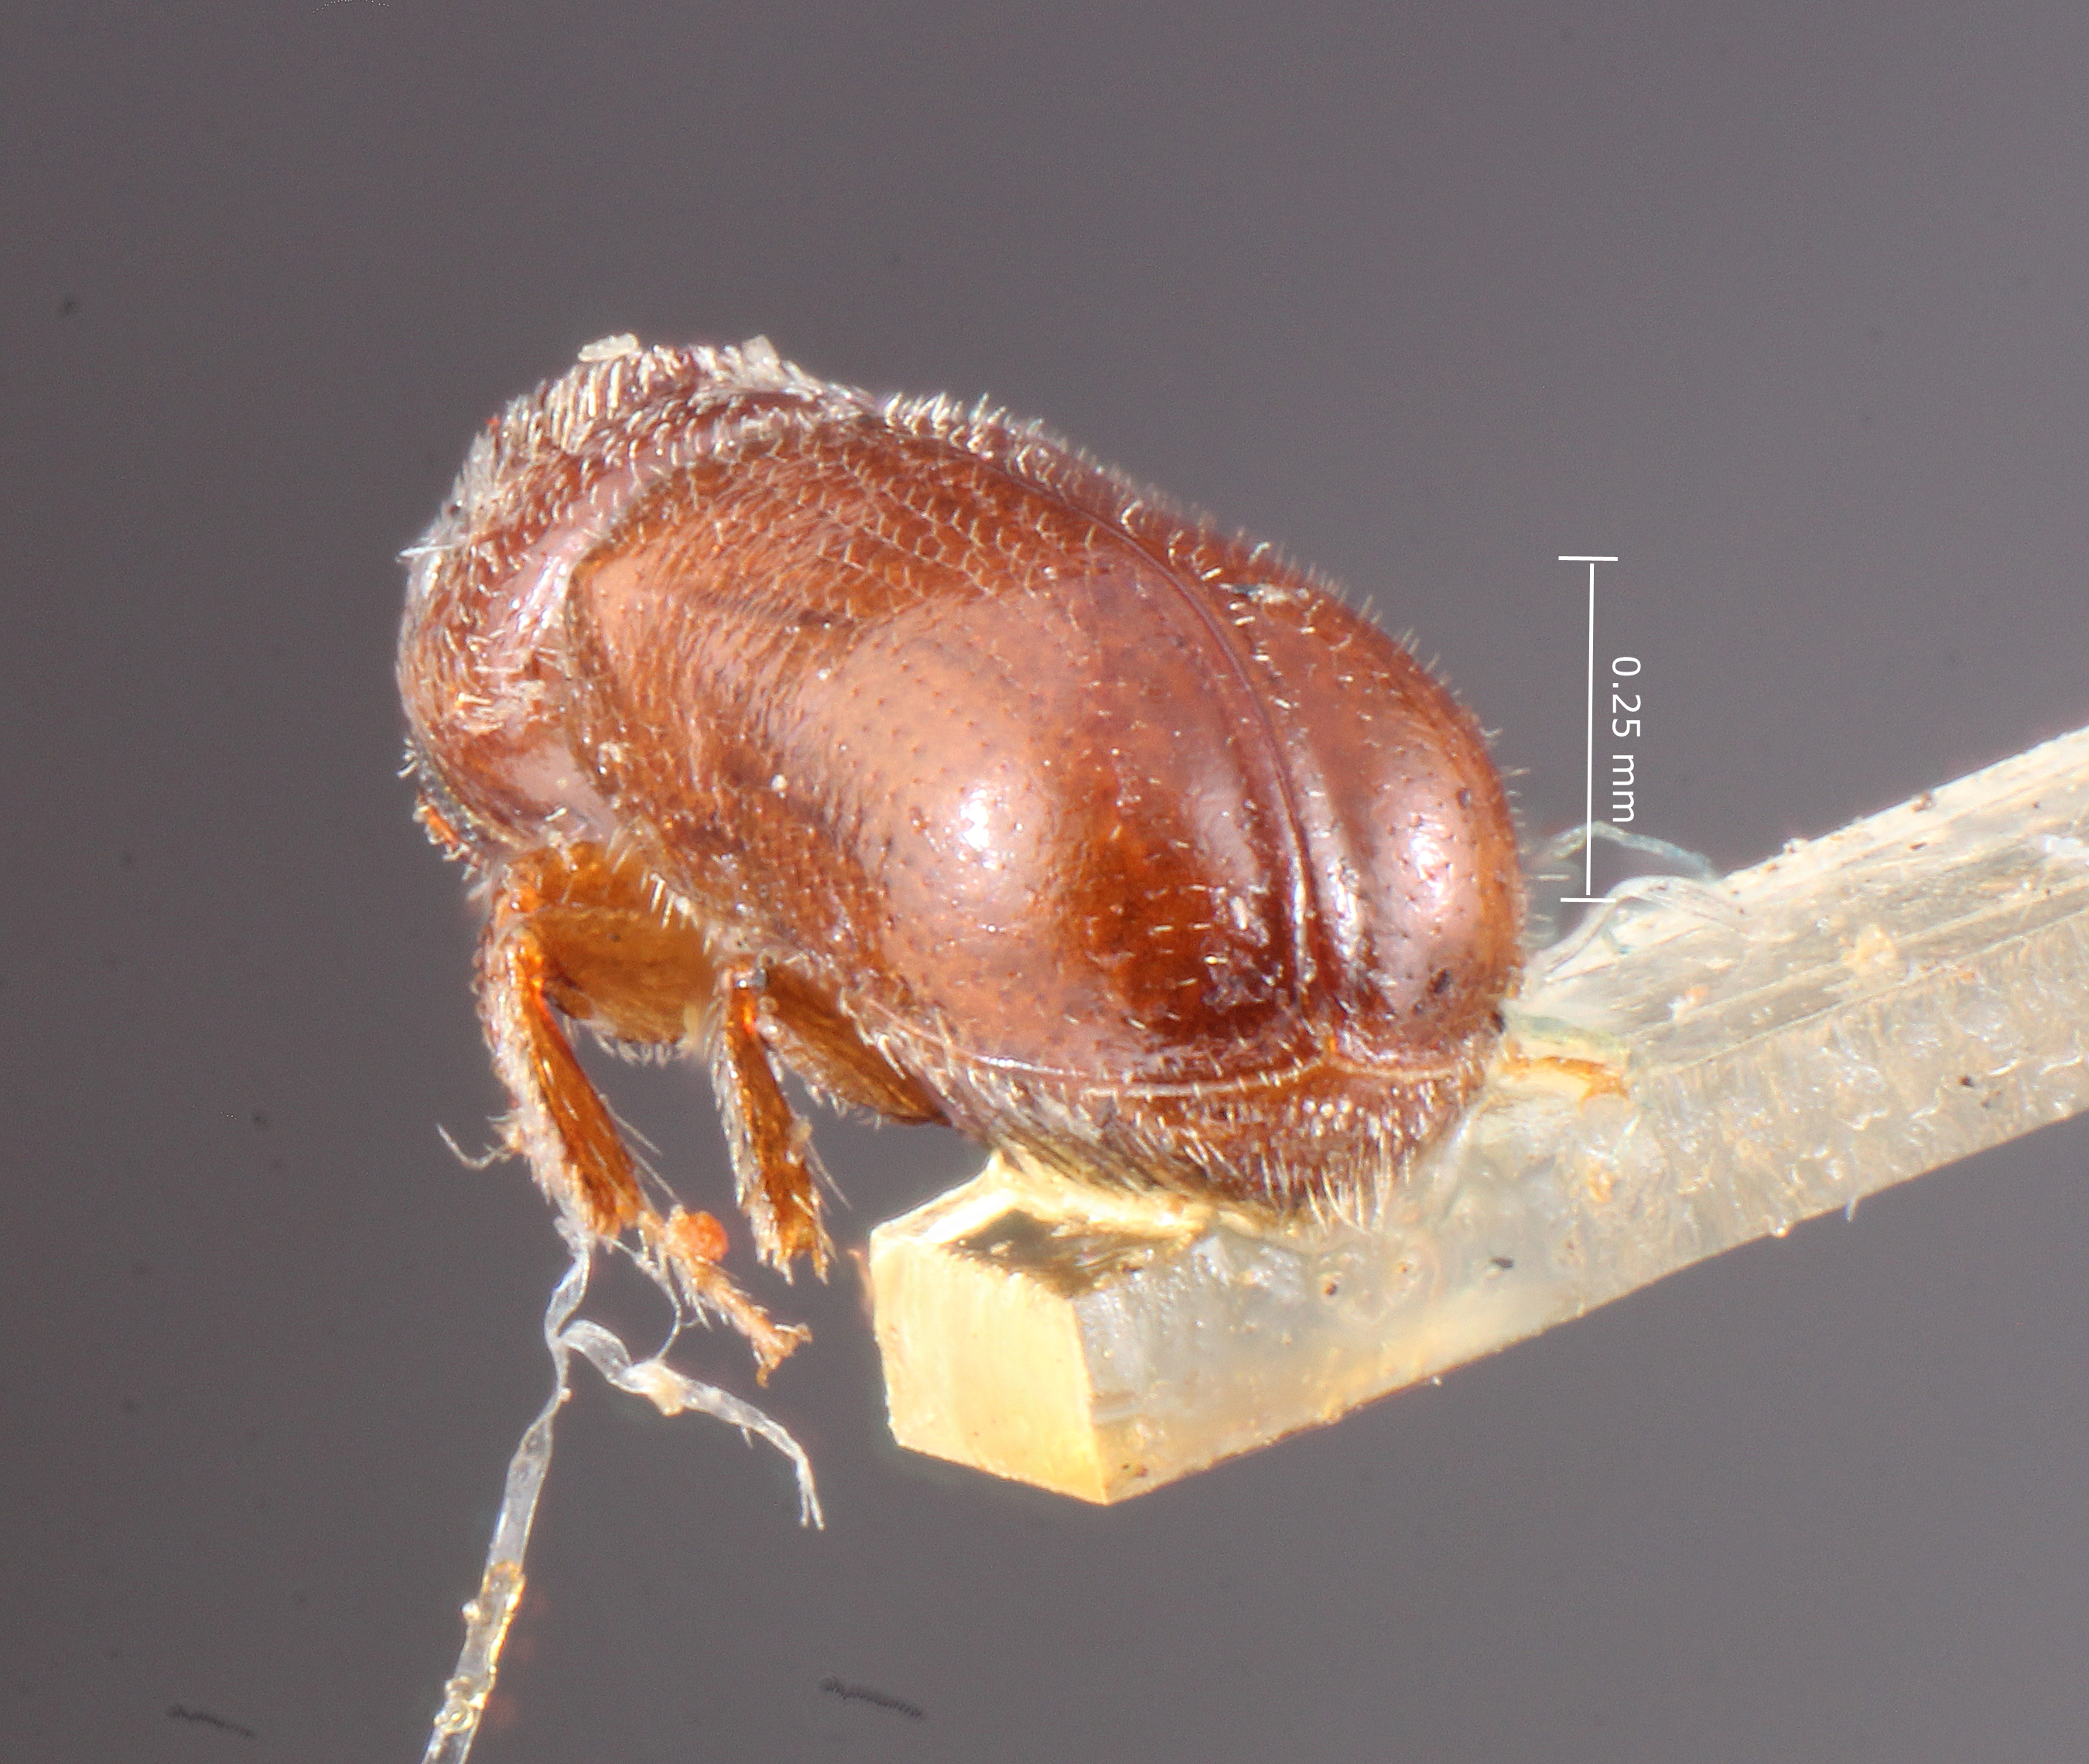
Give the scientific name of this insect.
Pityophthorus socius
